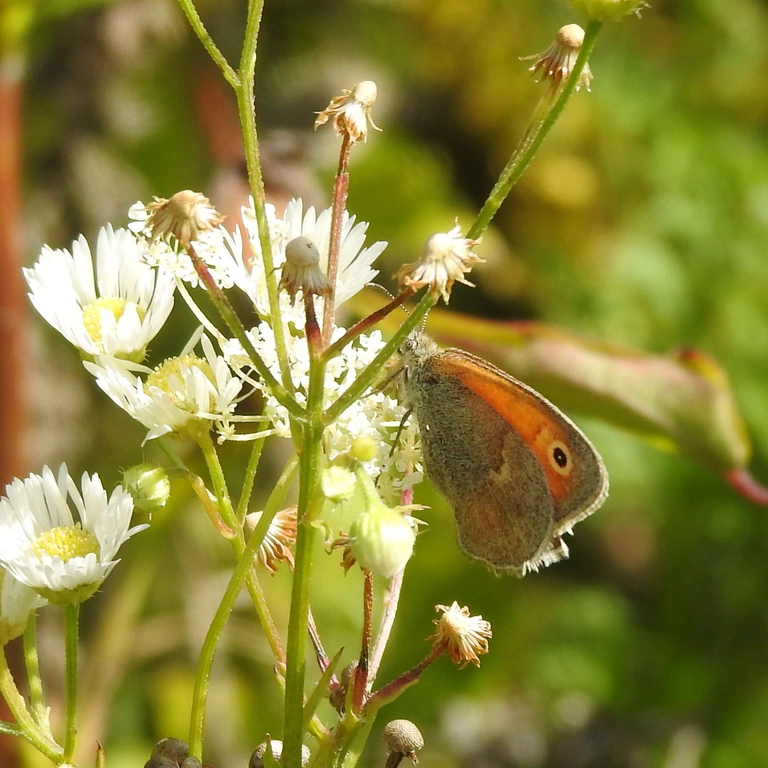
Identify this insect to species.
Coenonympha pamphilus
